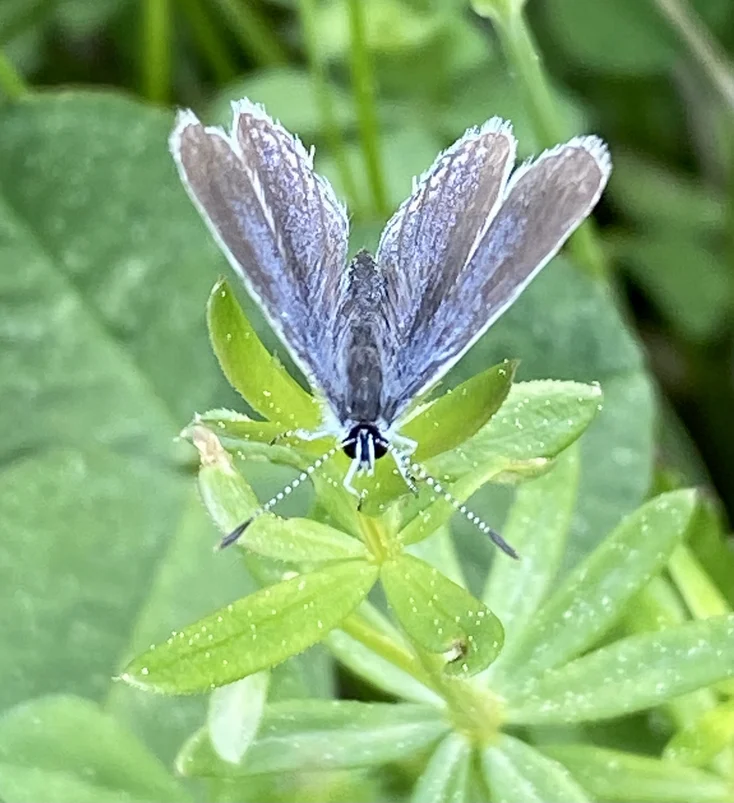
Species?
Cupido argiades (also Elkalyce argiades)
